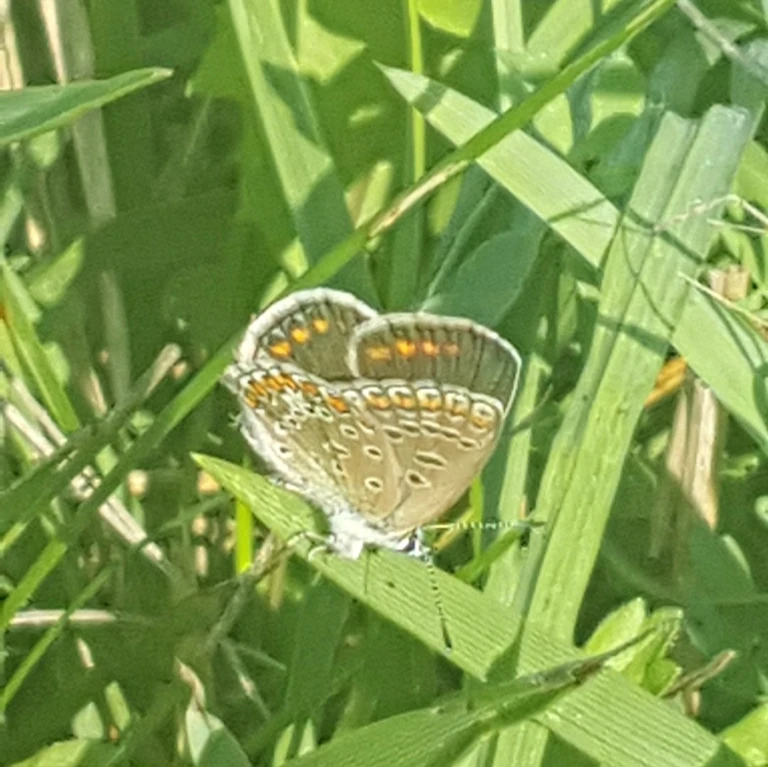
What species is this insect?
Polyommatus icarus
